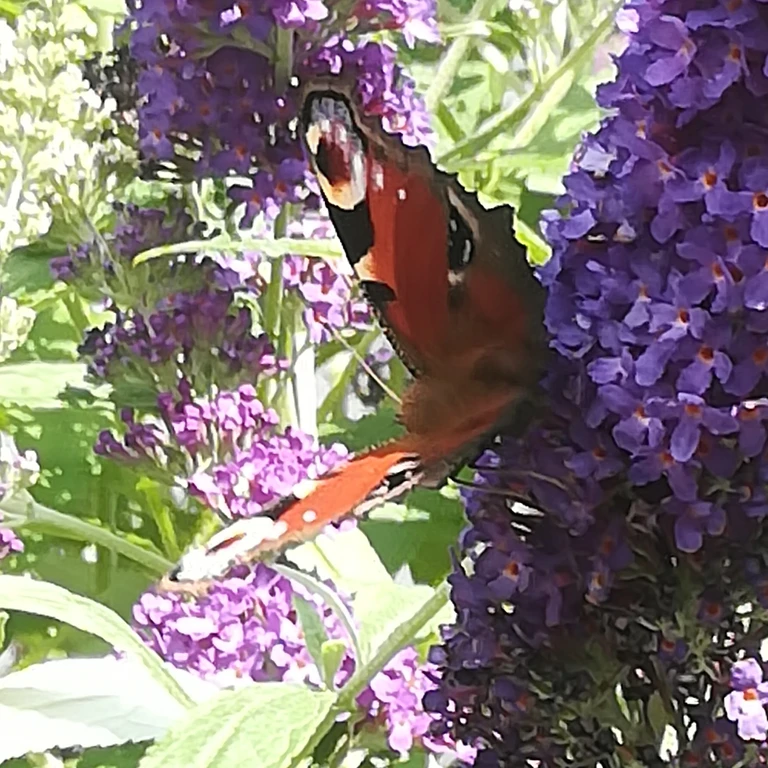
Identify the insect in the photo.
Aglais io
